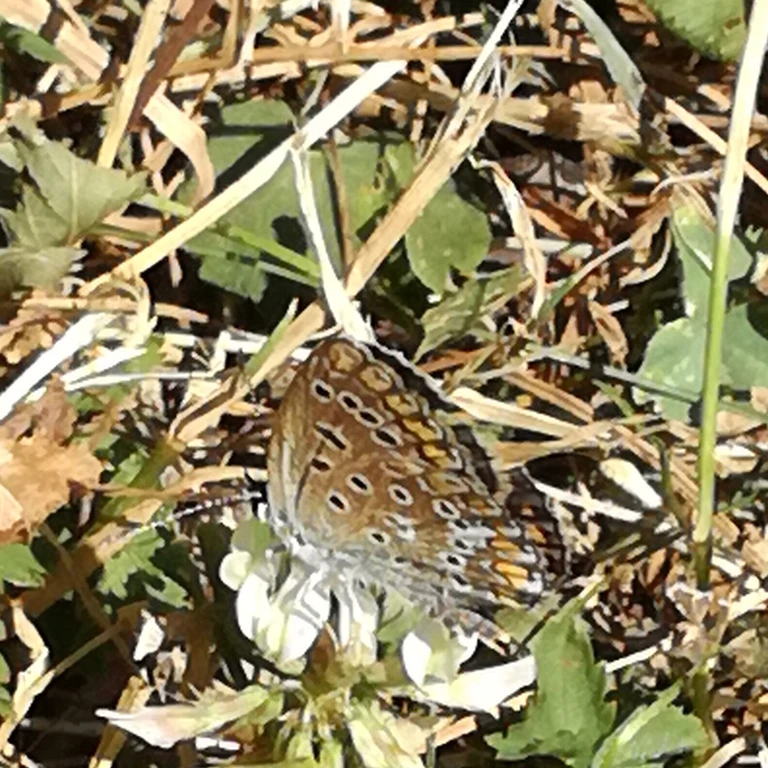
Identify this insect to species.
Polyommatus icarus
